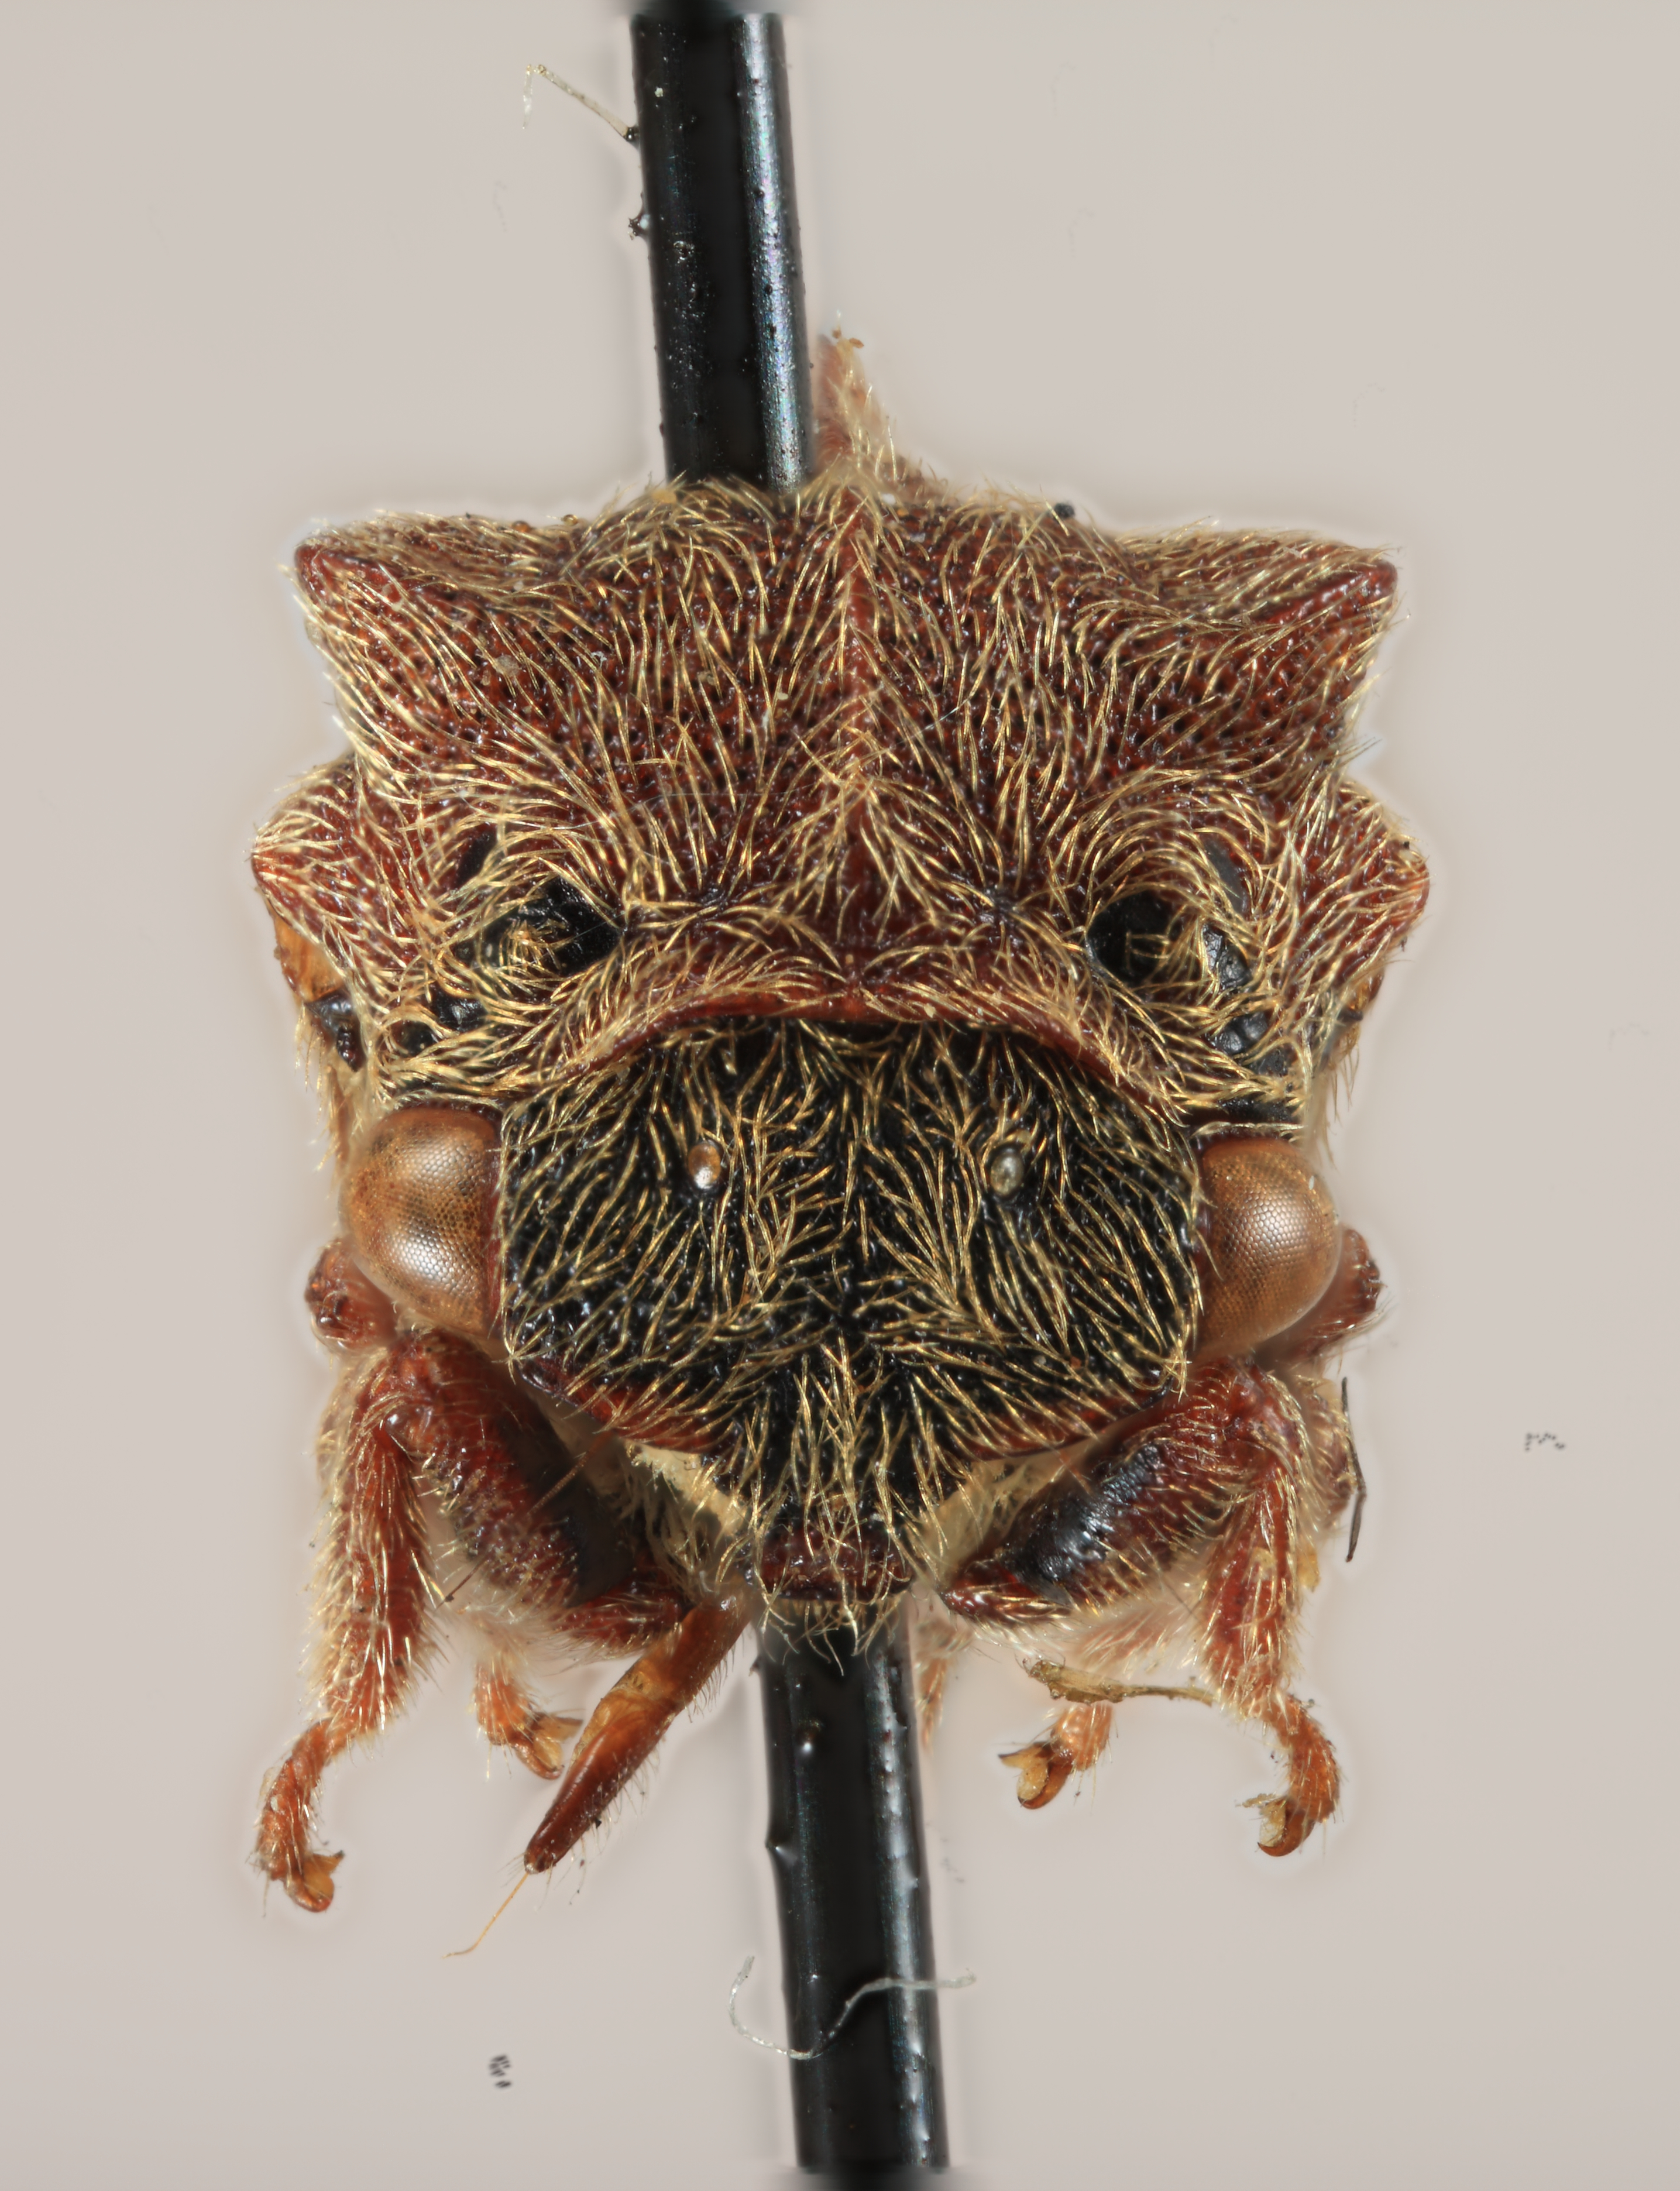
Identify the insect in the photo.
Maurya brevicornis
